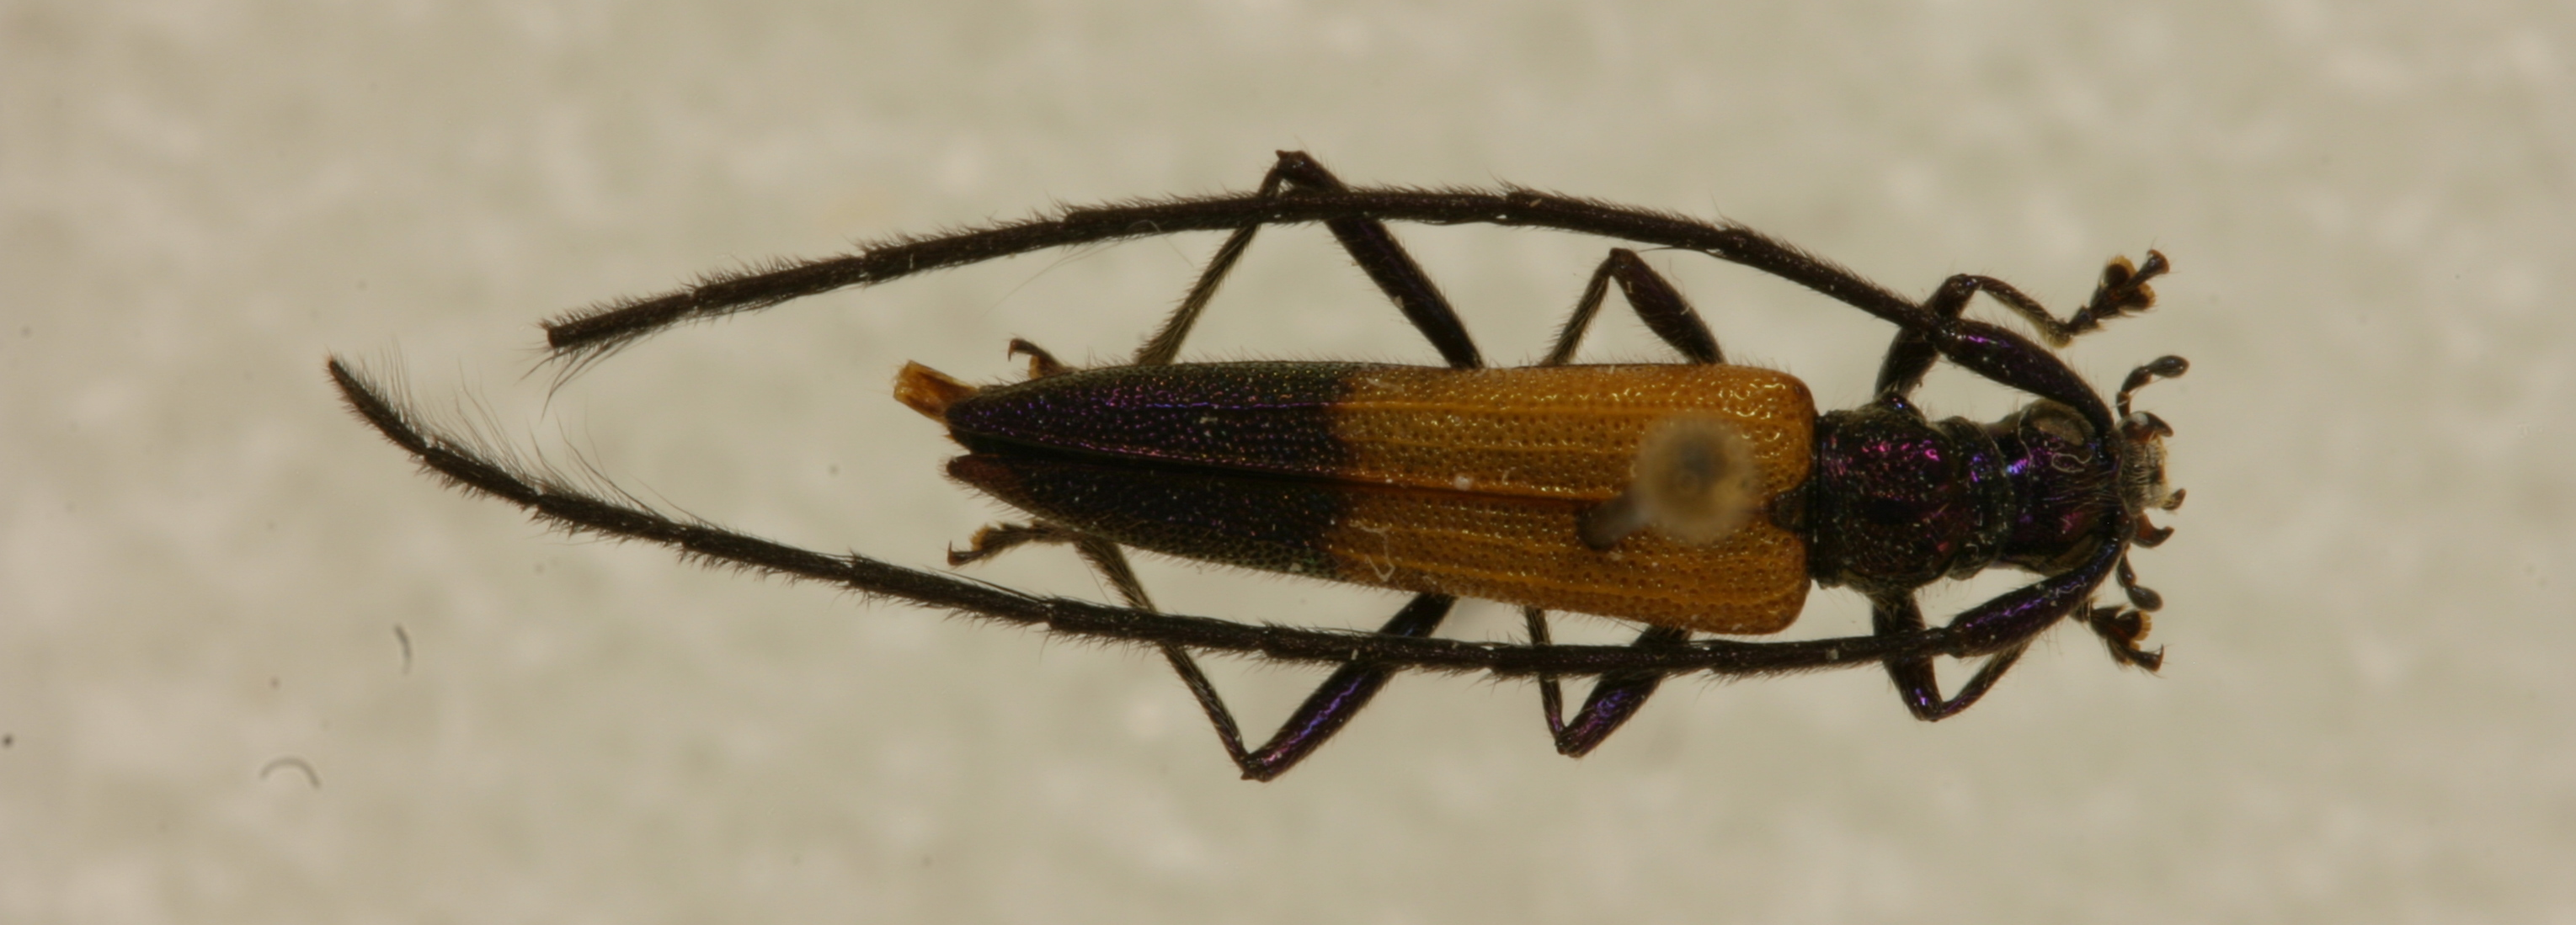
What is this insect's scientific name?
Paracometes micans
